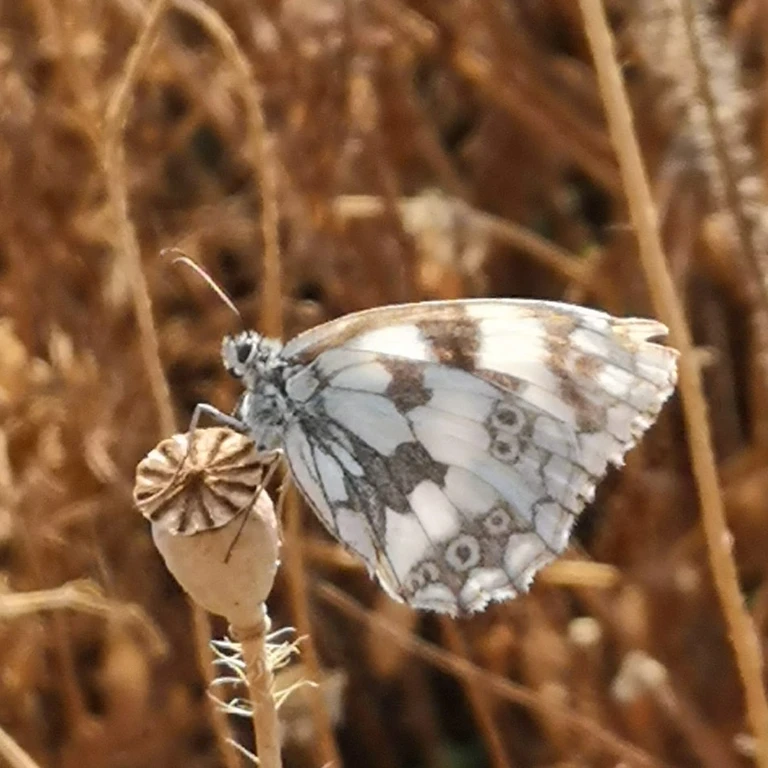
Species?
Melanargia galathea
